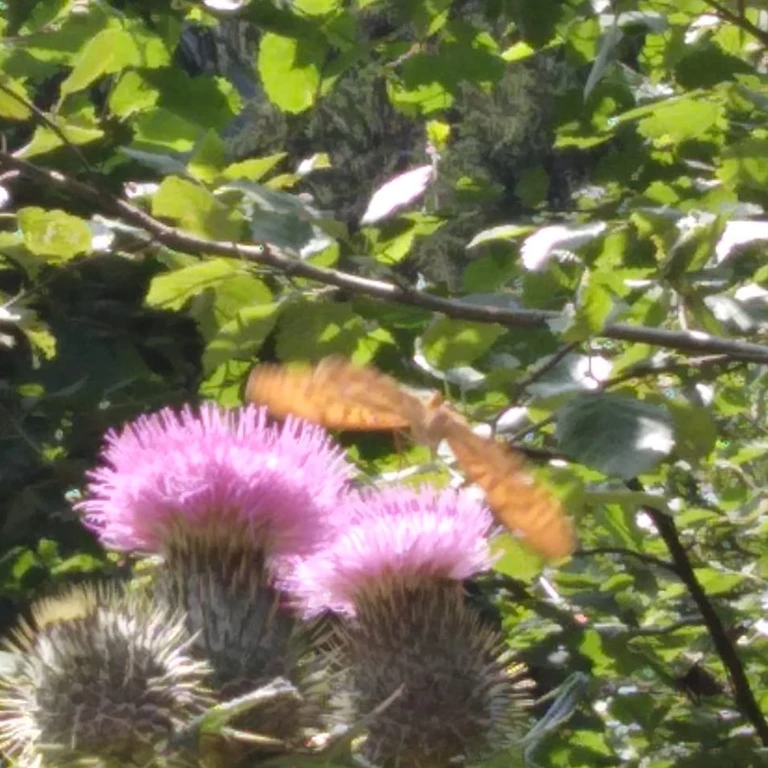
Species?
Argynnis paphia
